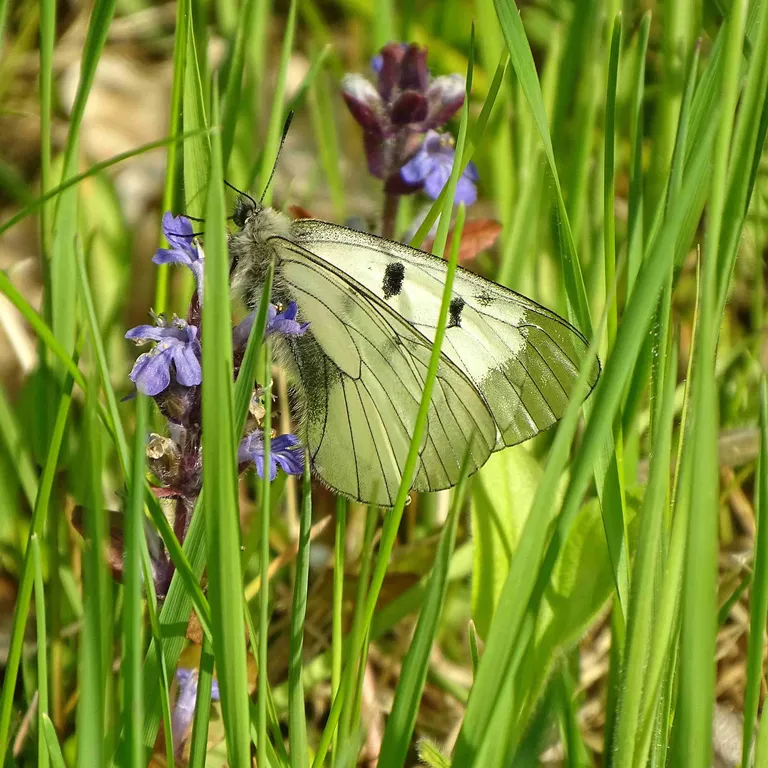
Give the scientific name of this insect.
Parnassius mnemosyne
